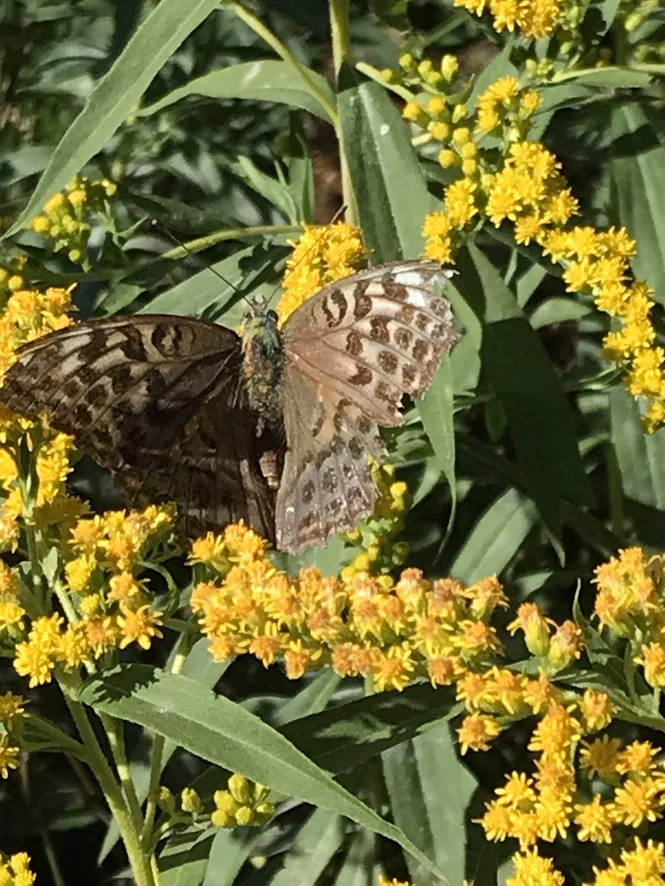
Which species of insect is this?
Argynnis paphia
